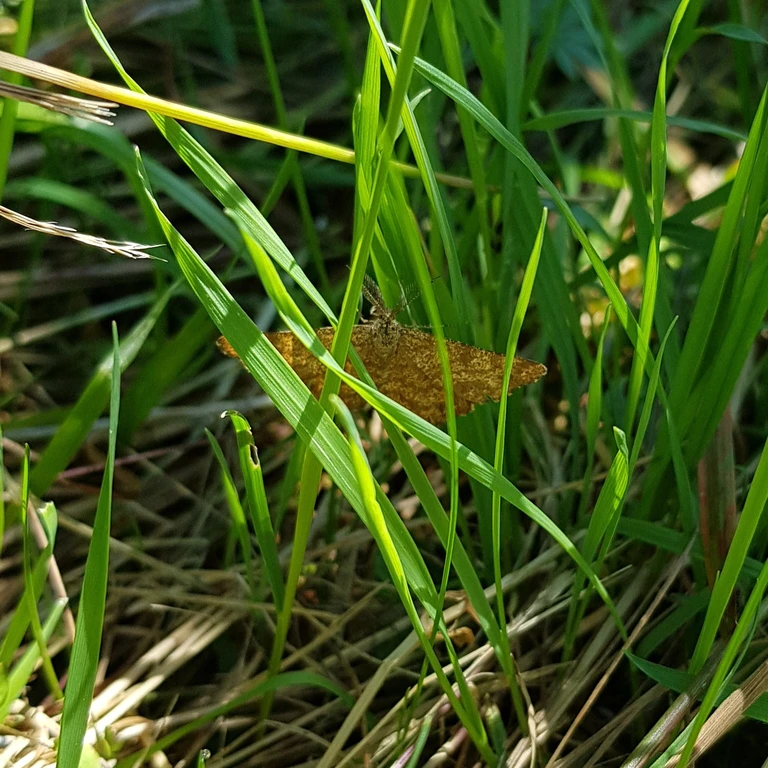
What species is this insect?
Ematurga atomaria
